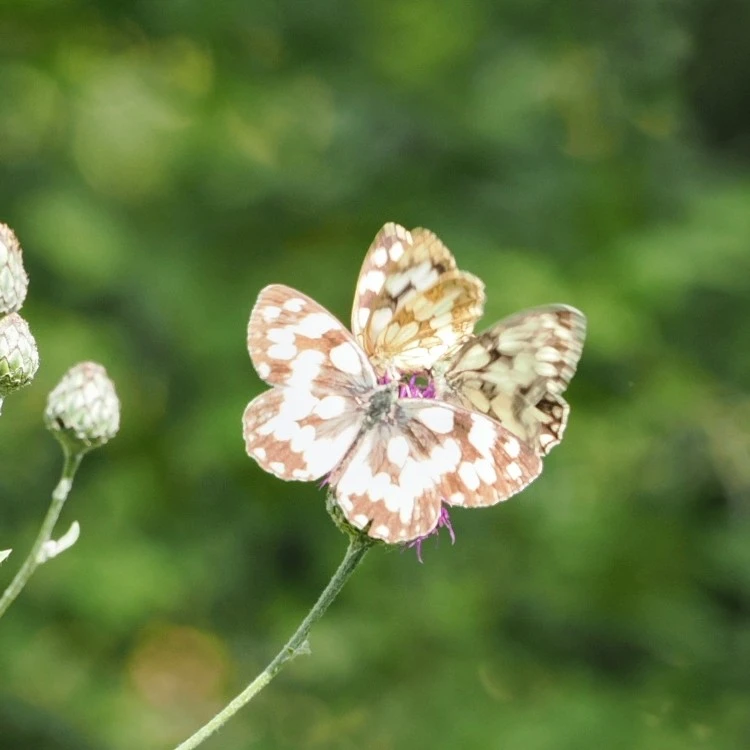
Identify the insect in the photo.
Melanargia galathea
